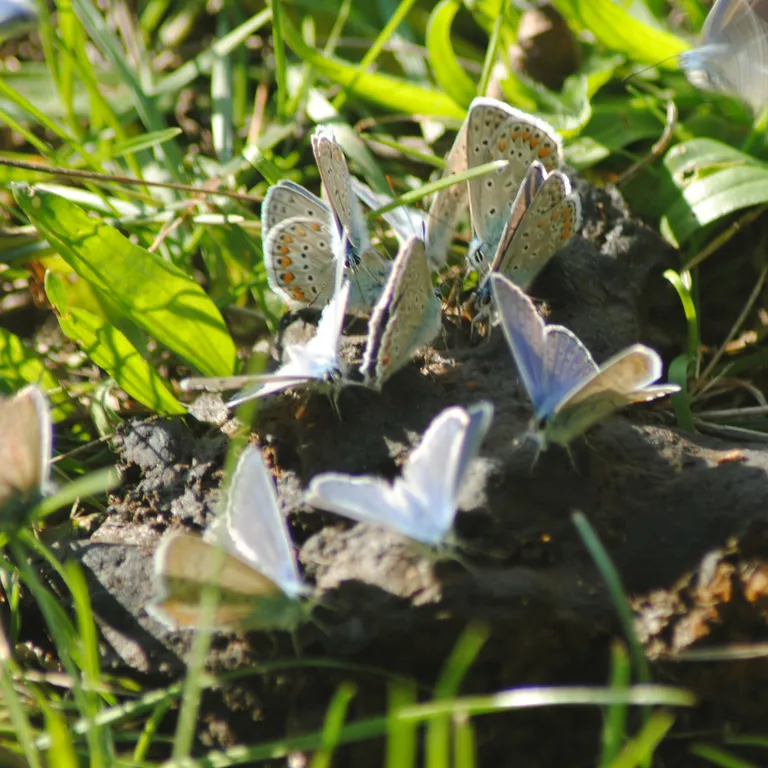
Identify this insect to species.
Polyommatus icarus
